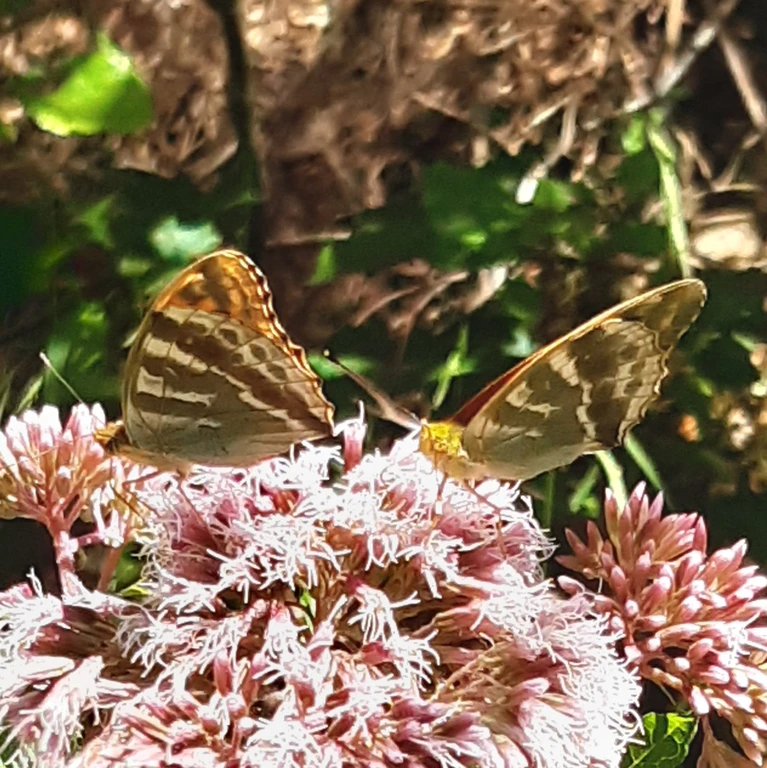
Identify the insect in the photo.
Argynnis paphia
